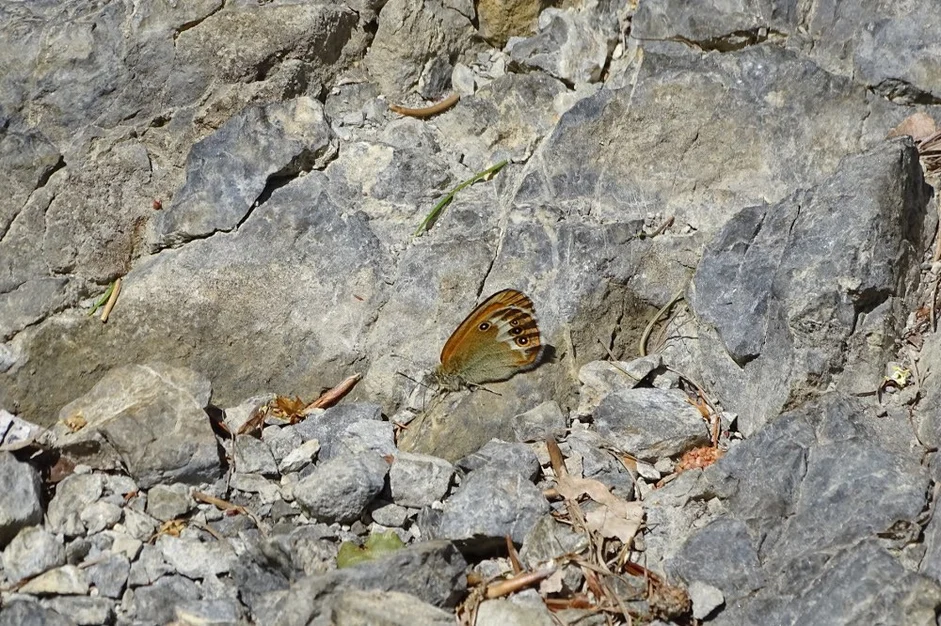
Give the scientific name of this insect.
Coenonympha arcania
